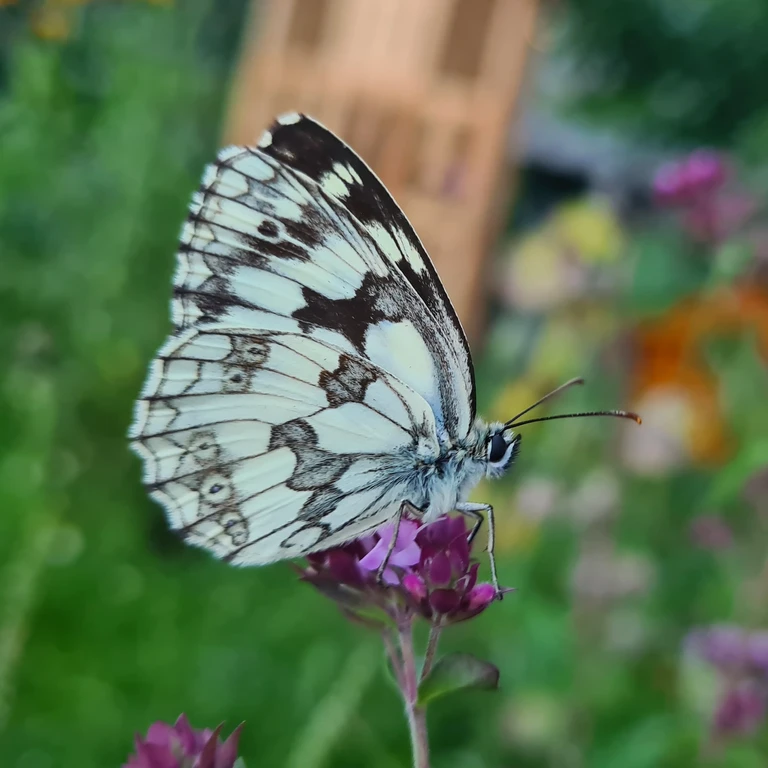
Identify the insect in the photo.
Melanargia galathea
